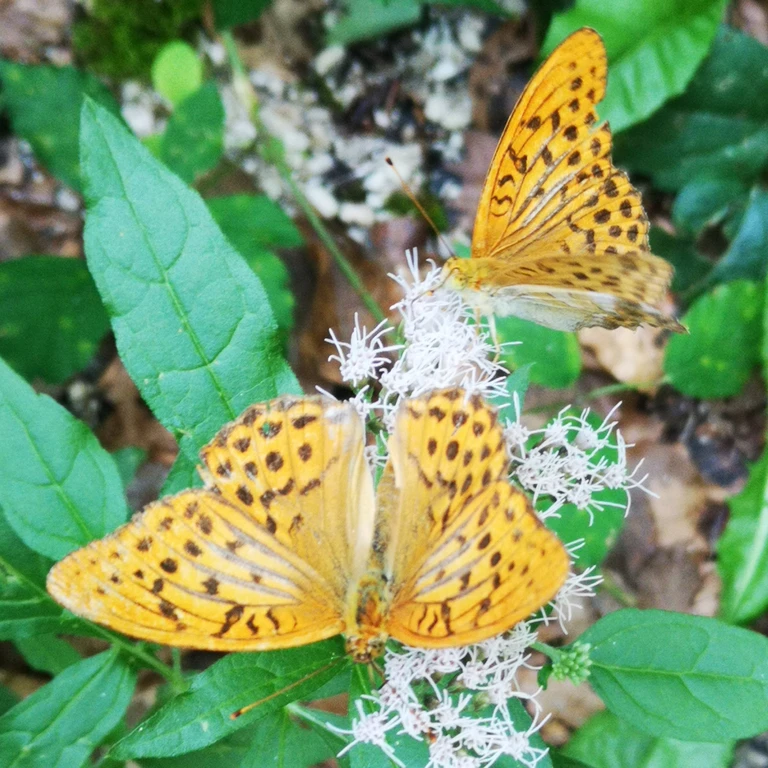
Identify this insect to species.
Argynnis paphia
